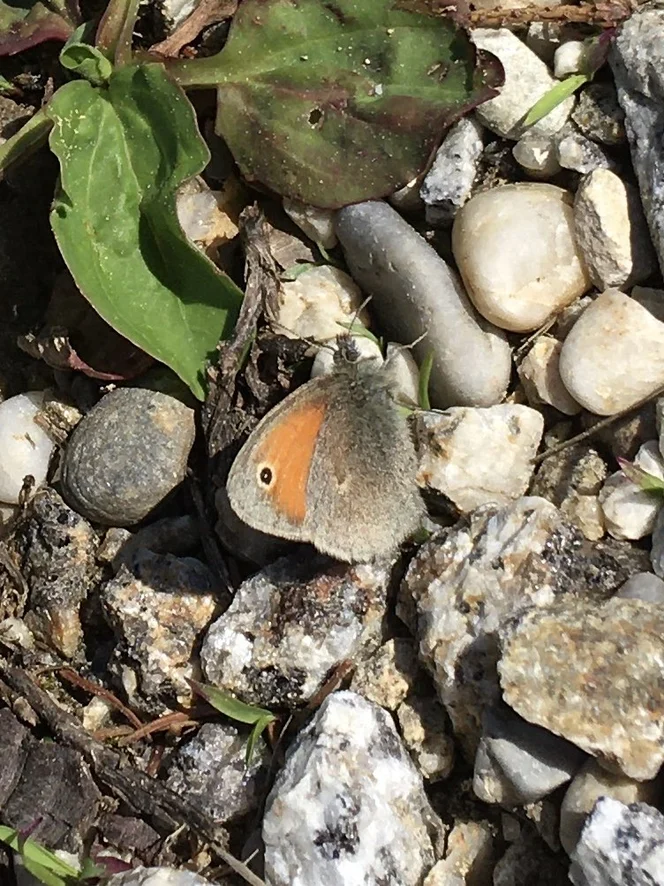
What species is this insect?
Coenonympha pamphilus
